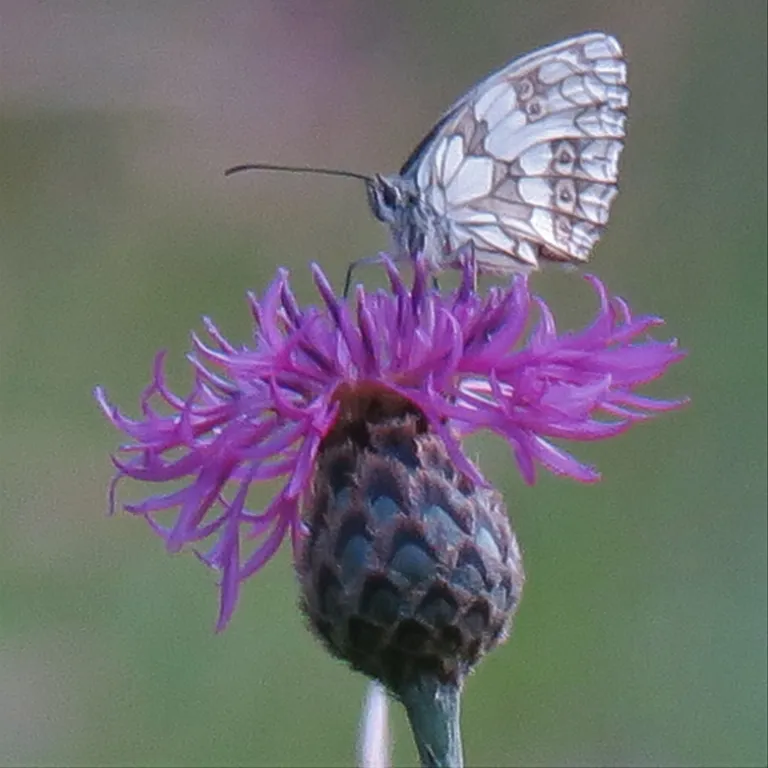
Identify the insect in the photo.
Melanargia galathea
